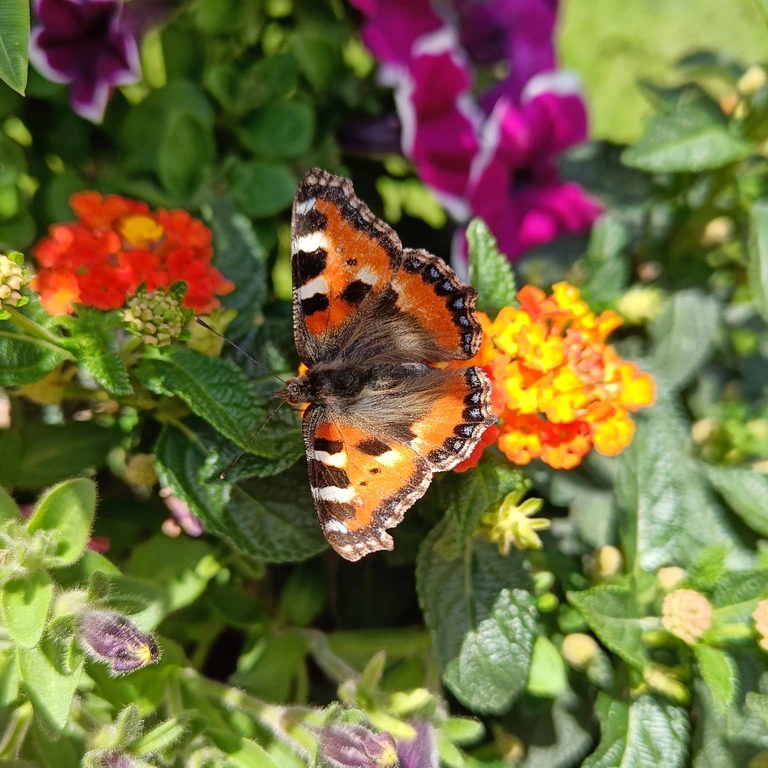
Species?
Aglais urticae
